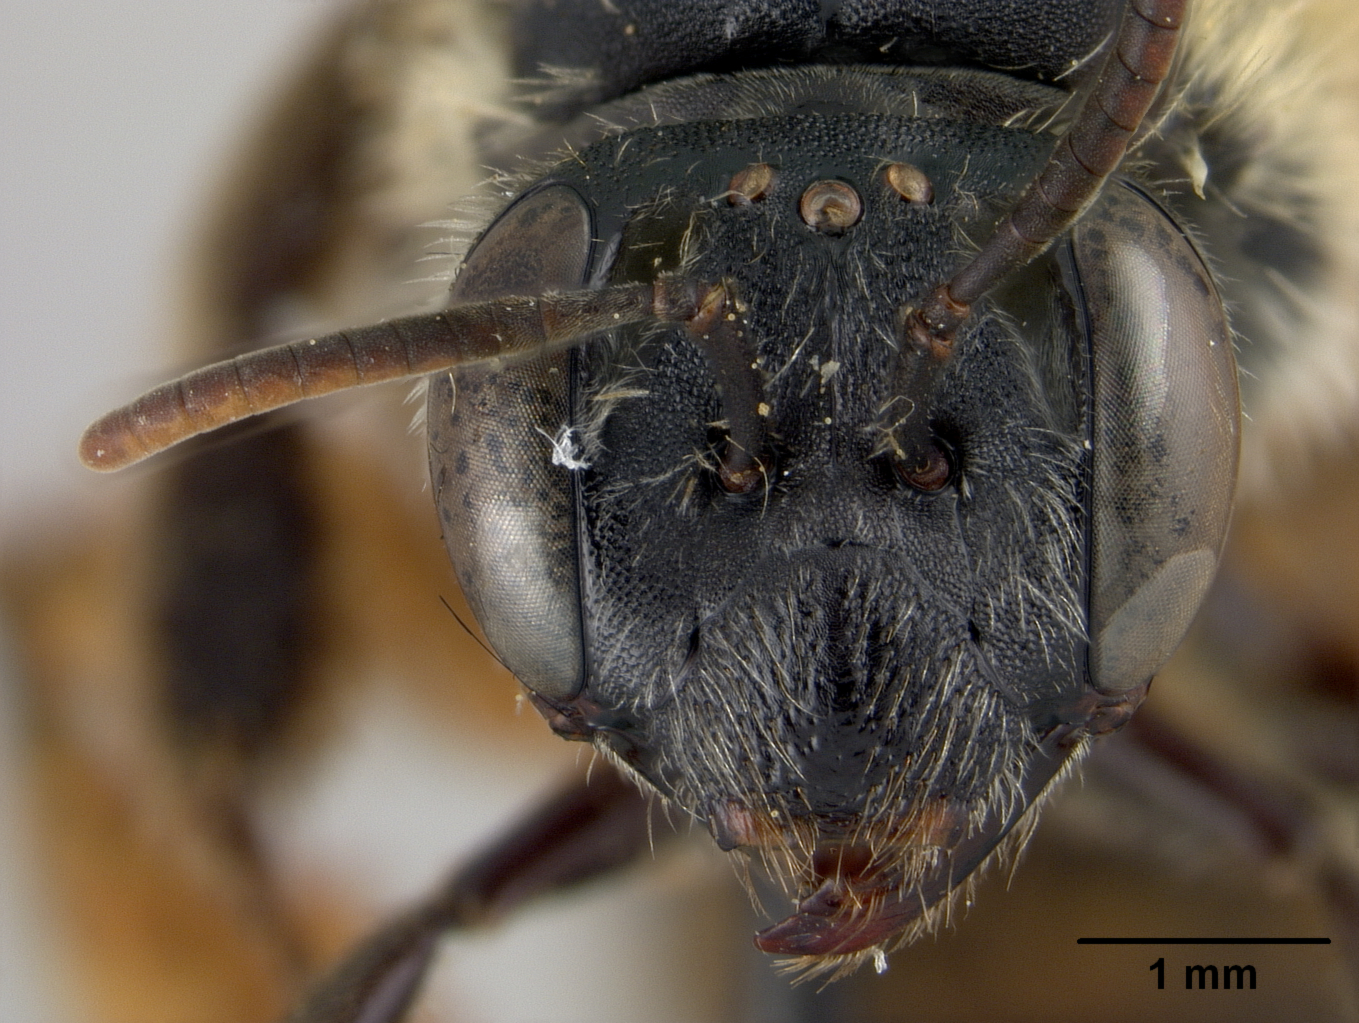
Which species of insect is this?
Andrena micheneriana
